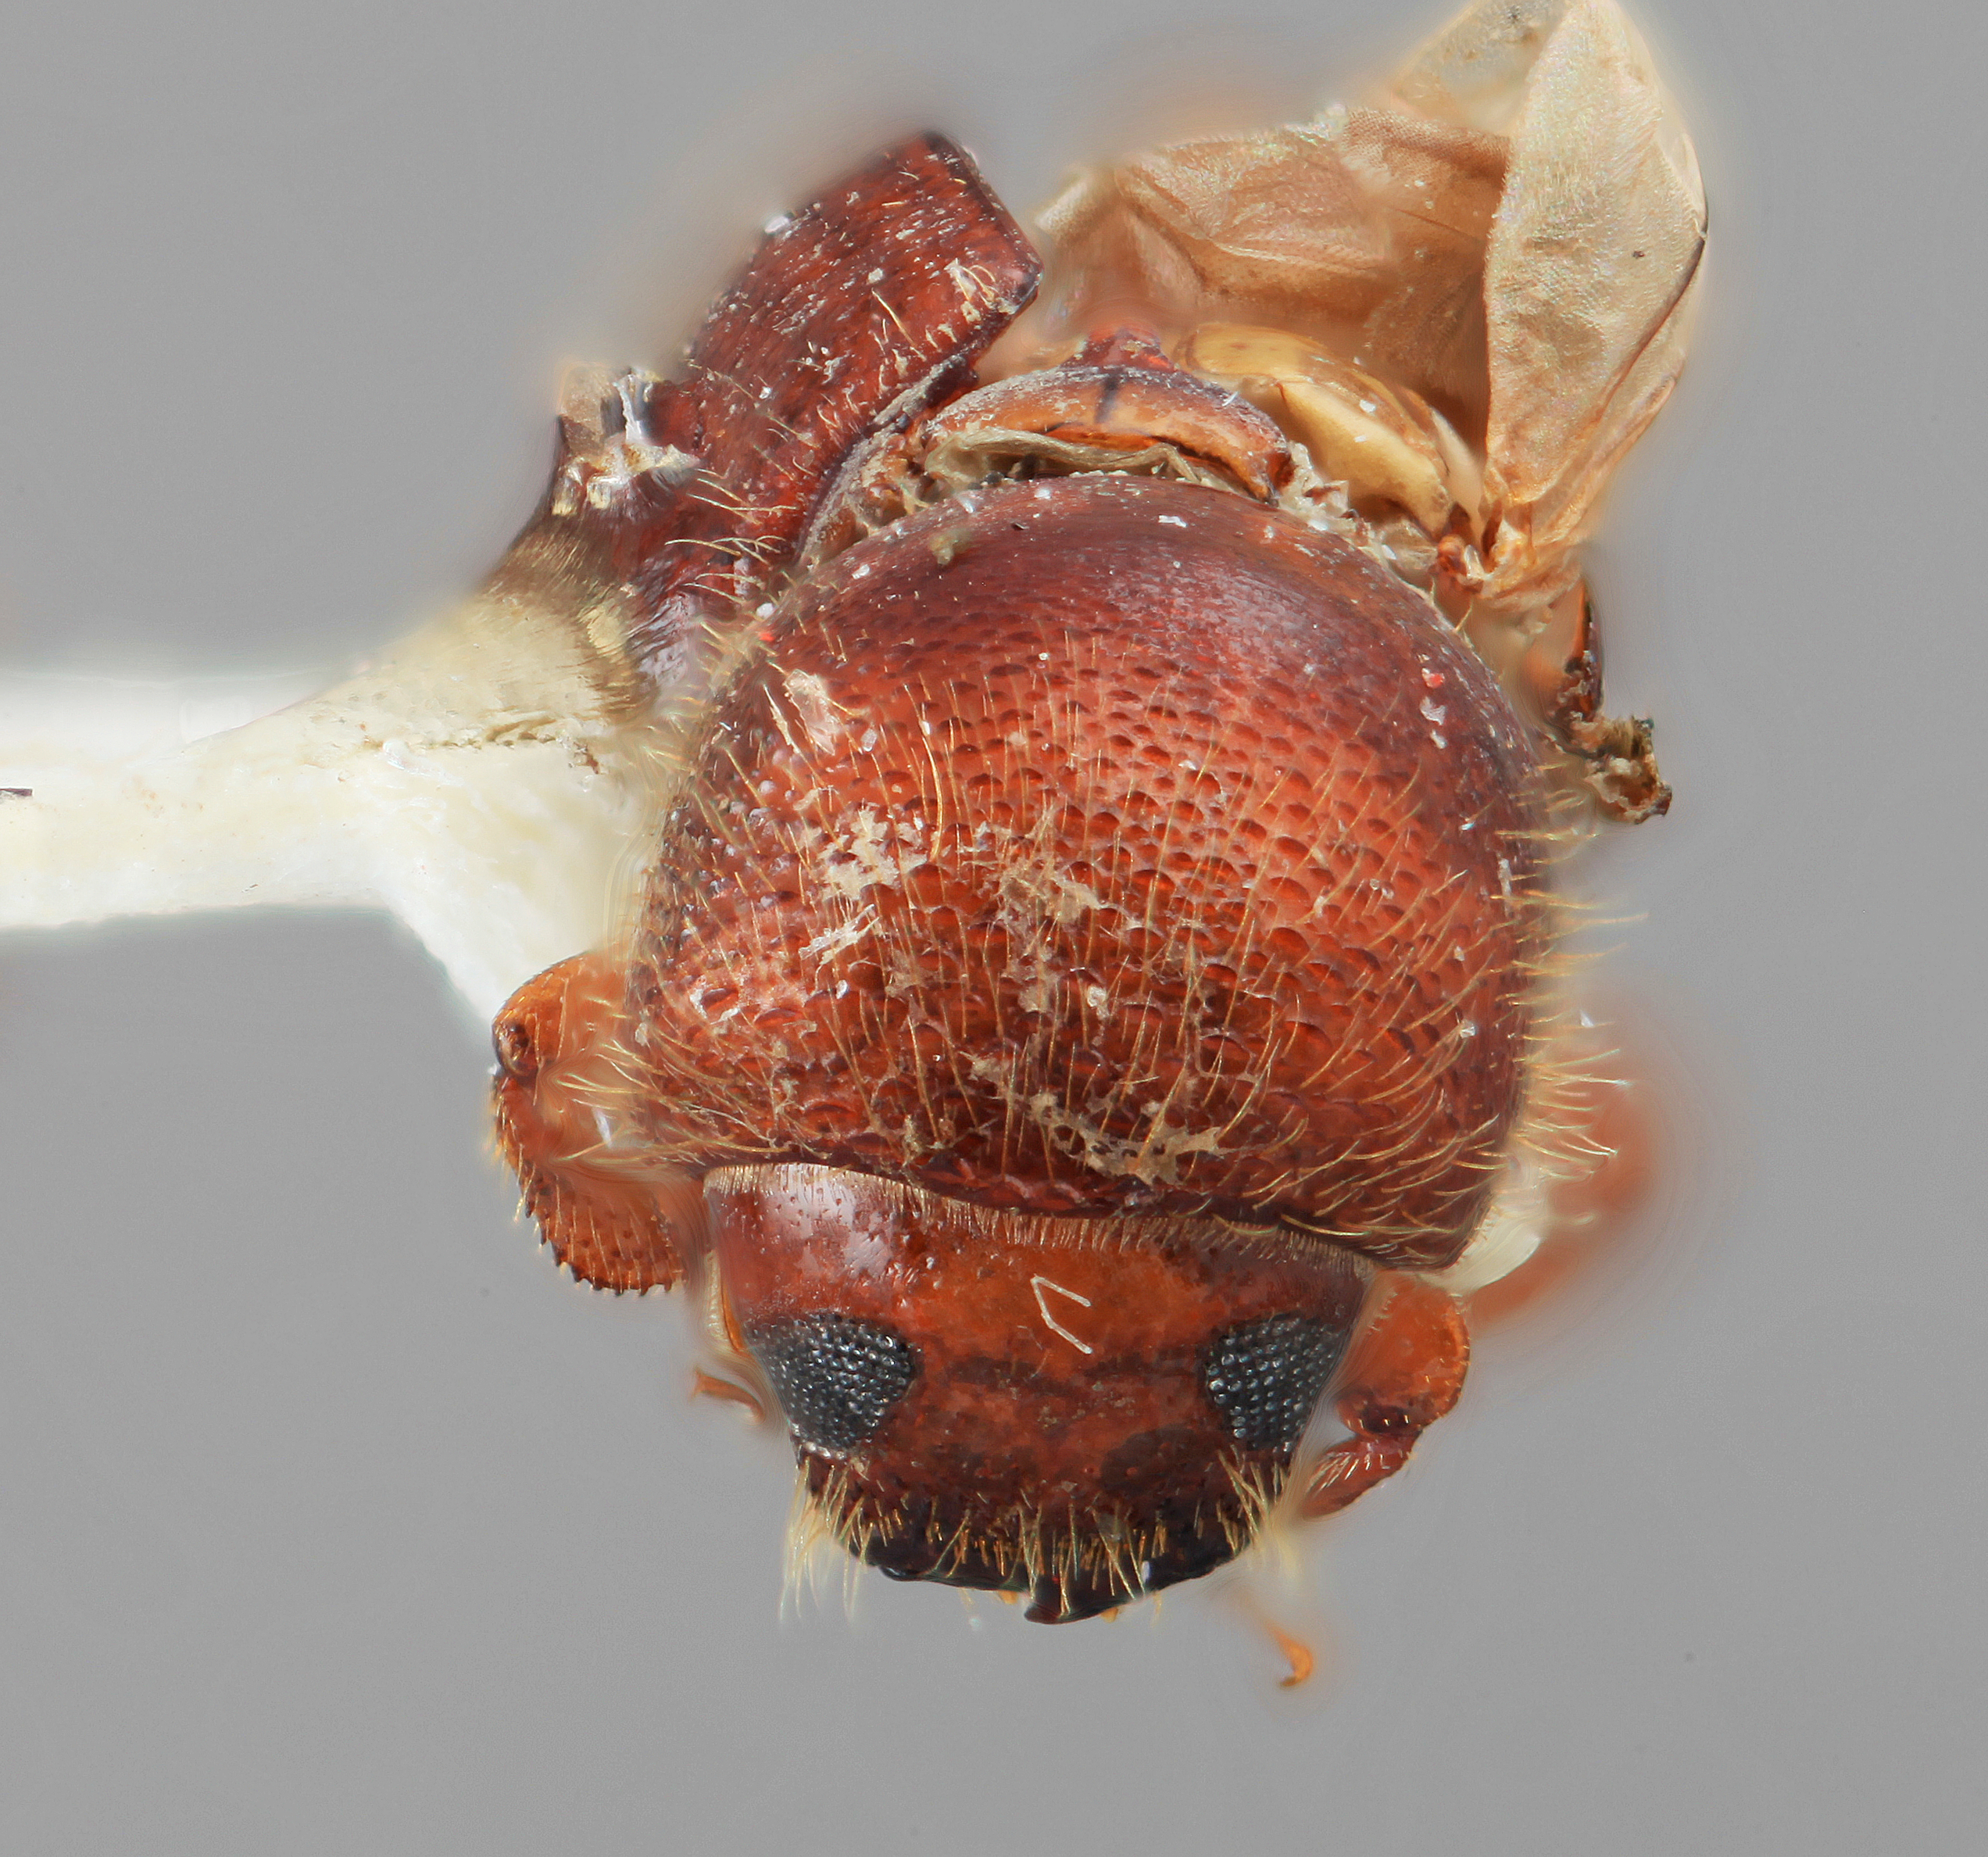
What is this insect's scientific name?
Dryocoetoides rusticus
